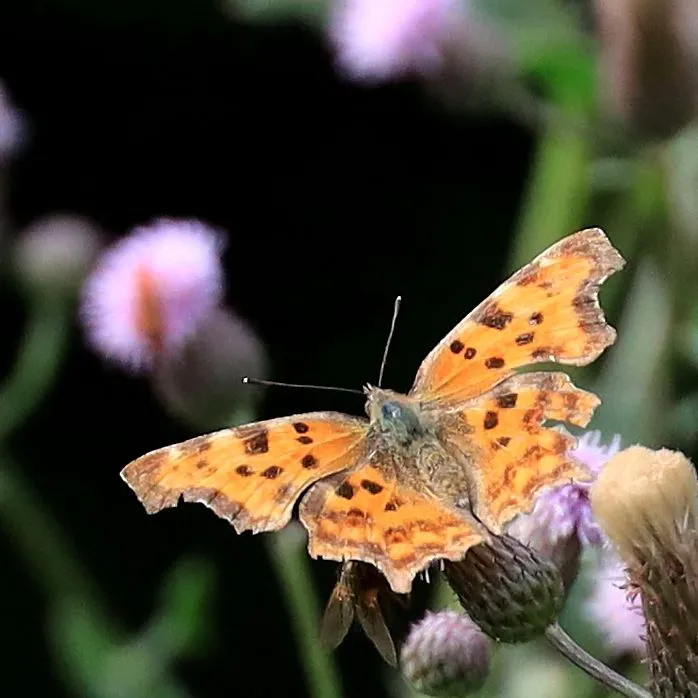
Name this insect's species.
Polygonia c-album
